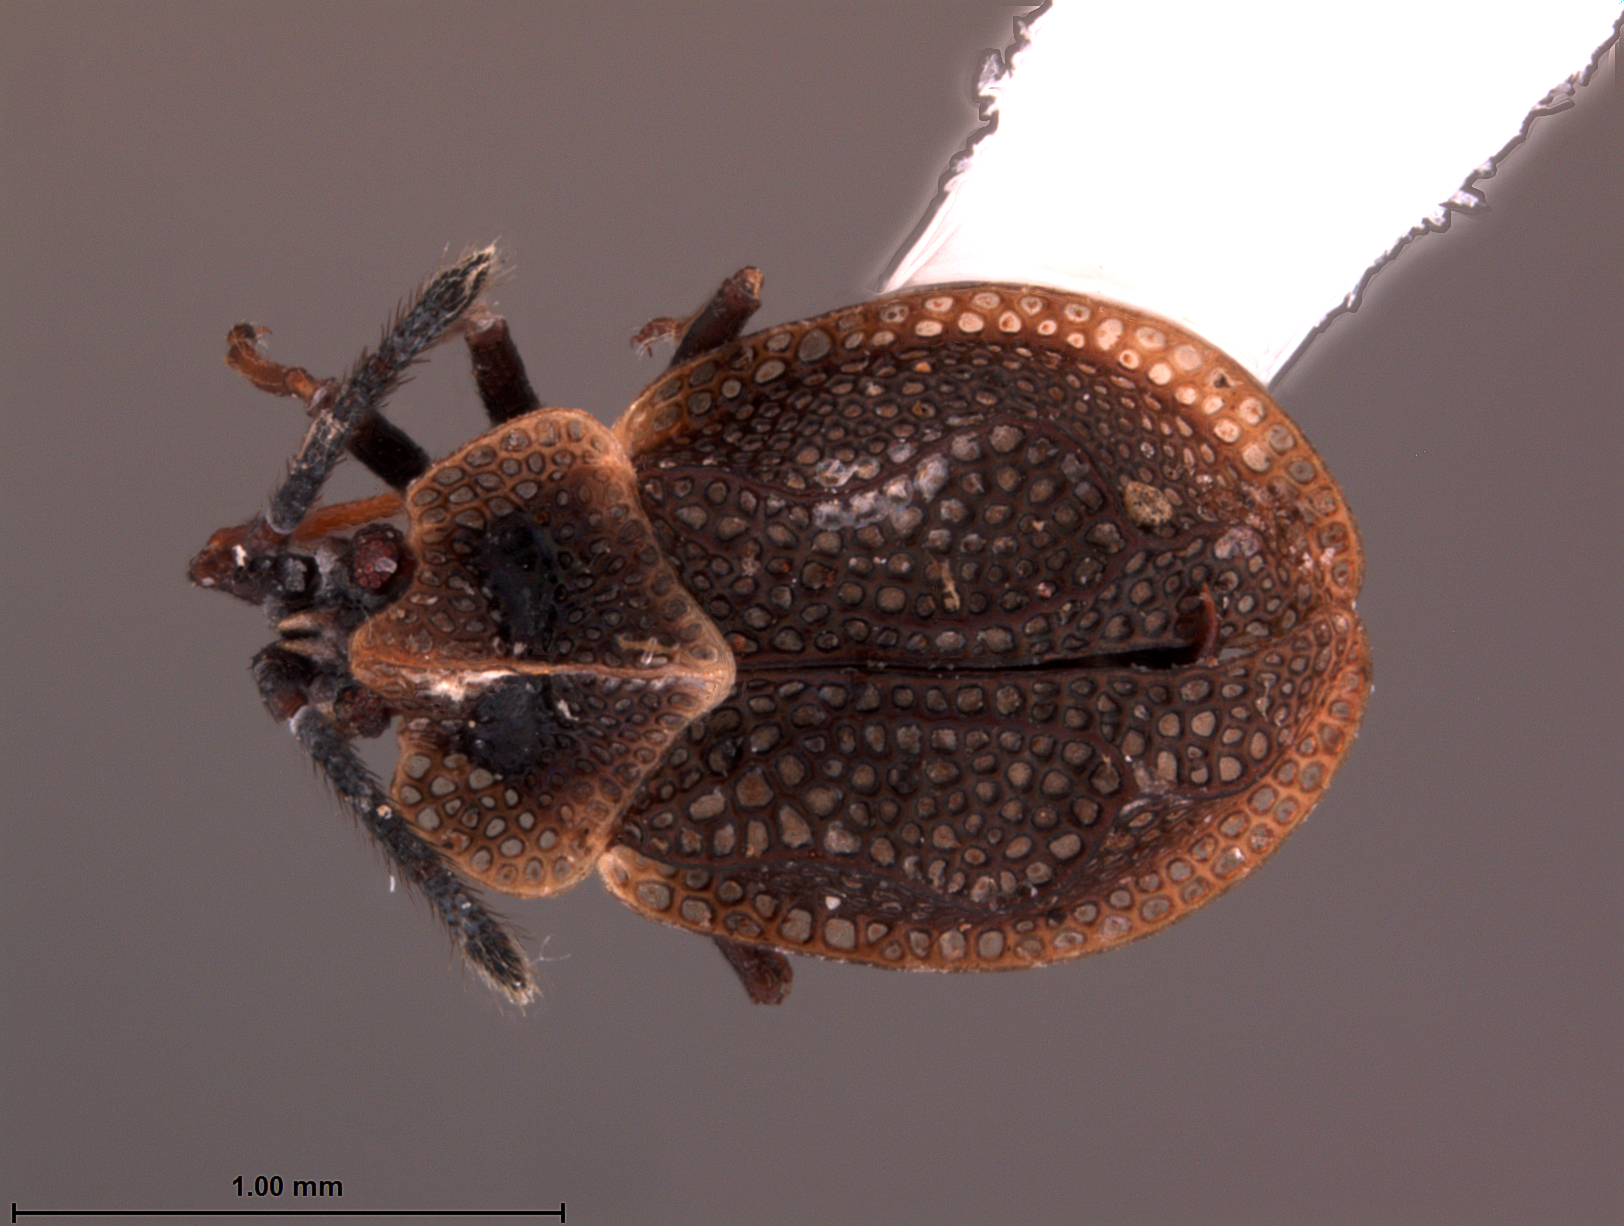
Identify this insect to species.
Acalypta ematica
